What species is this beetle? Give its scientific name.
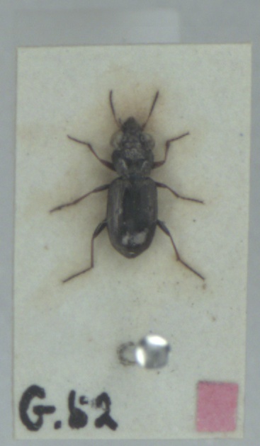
Notiophilus rufipes
